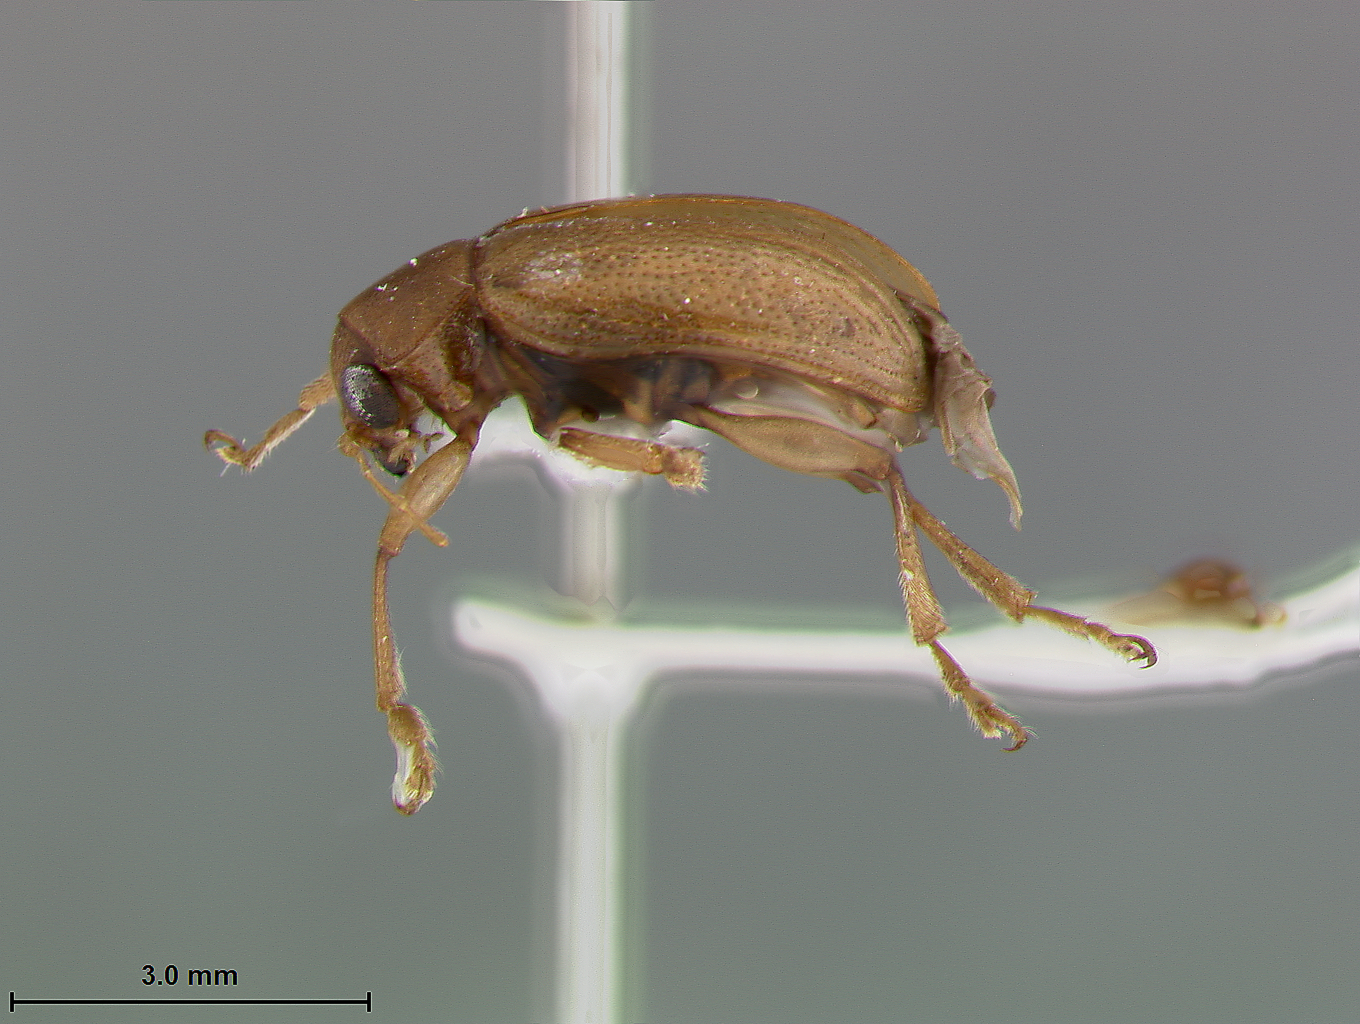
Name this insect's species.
Colaspis levicostata
